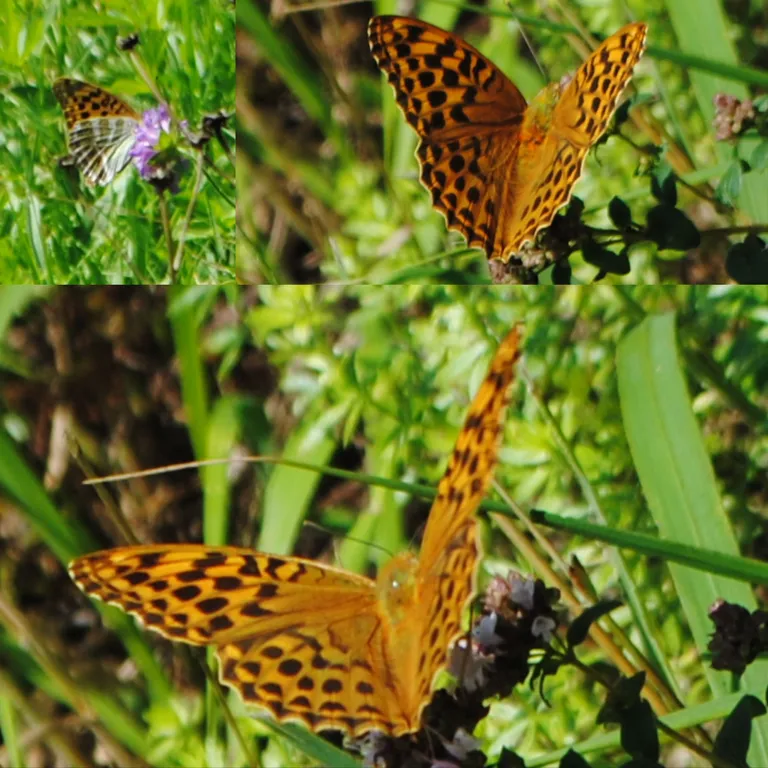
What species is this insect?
Argynnis paphia
